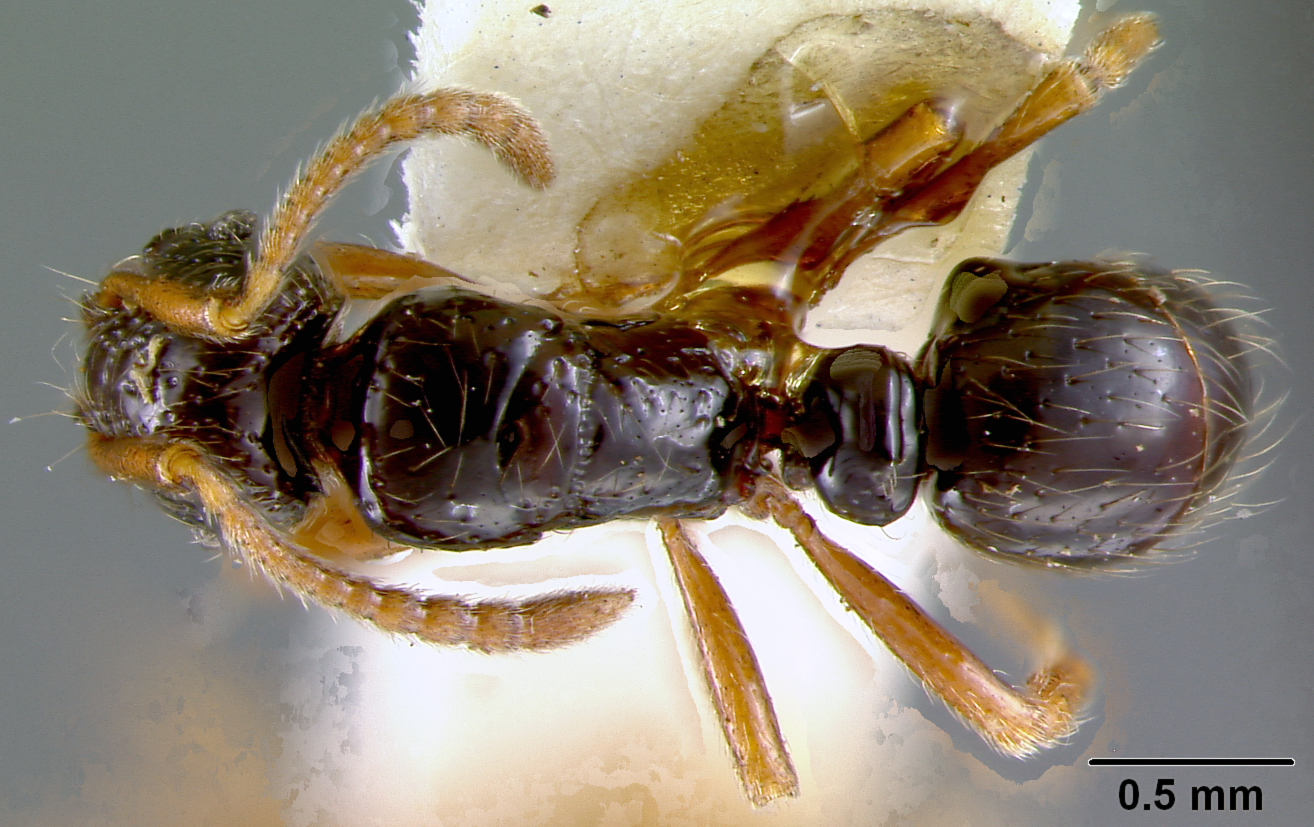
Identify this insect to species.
Wheeleripone aterrima
